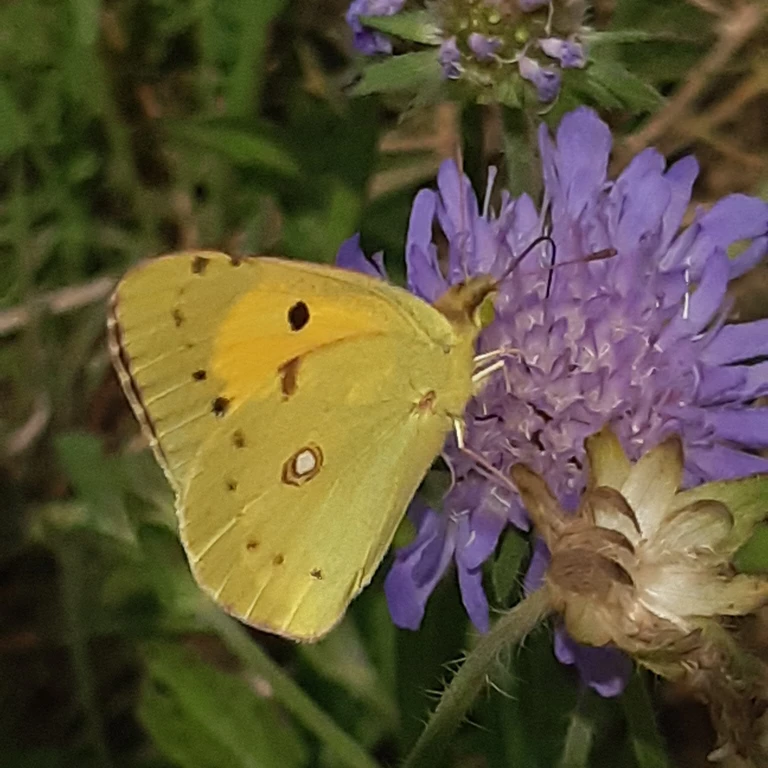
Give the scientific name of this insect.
Colias croceus
